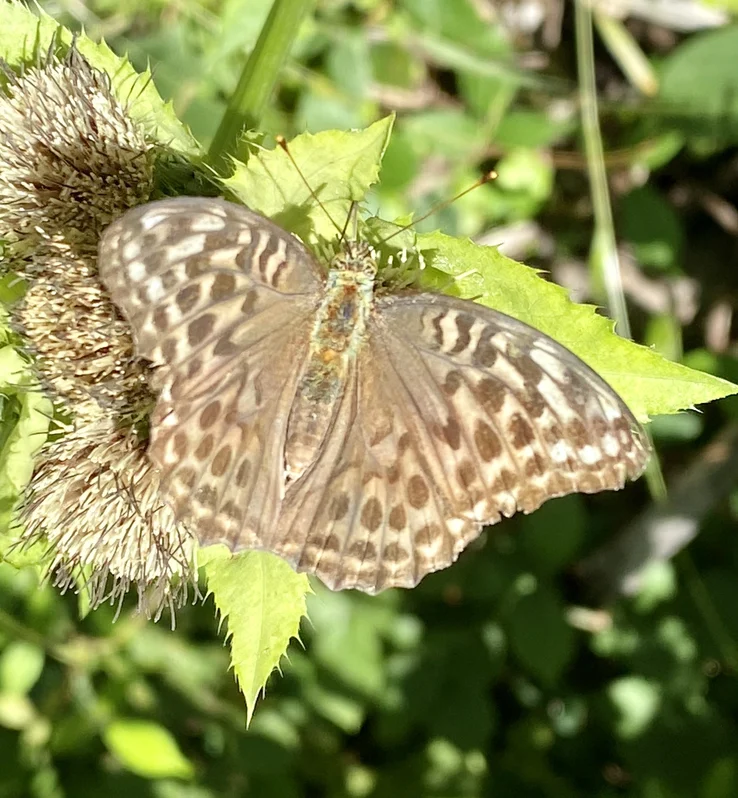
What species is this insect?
Argynnis paphia
